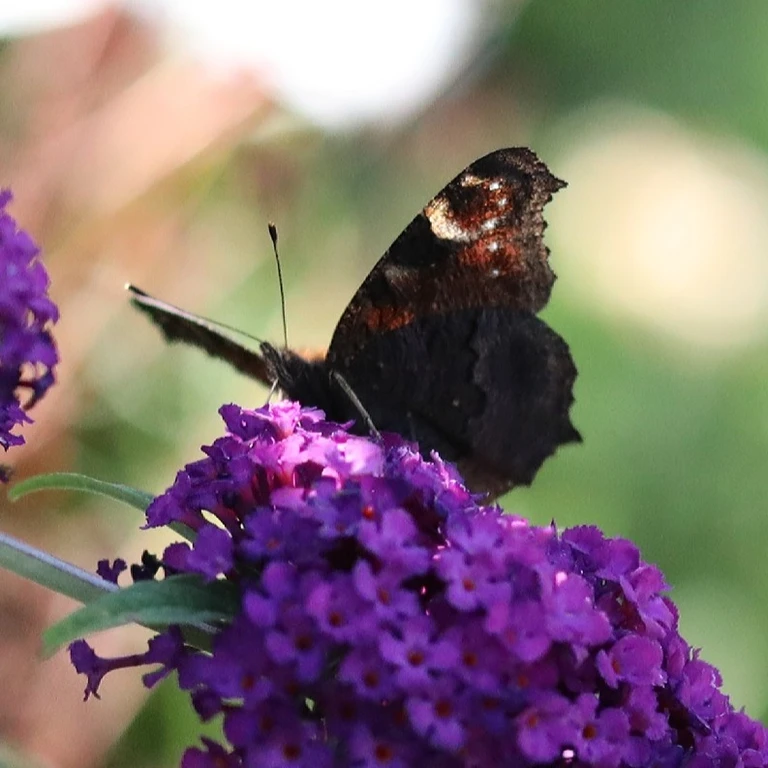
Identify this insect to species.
Aglais io
